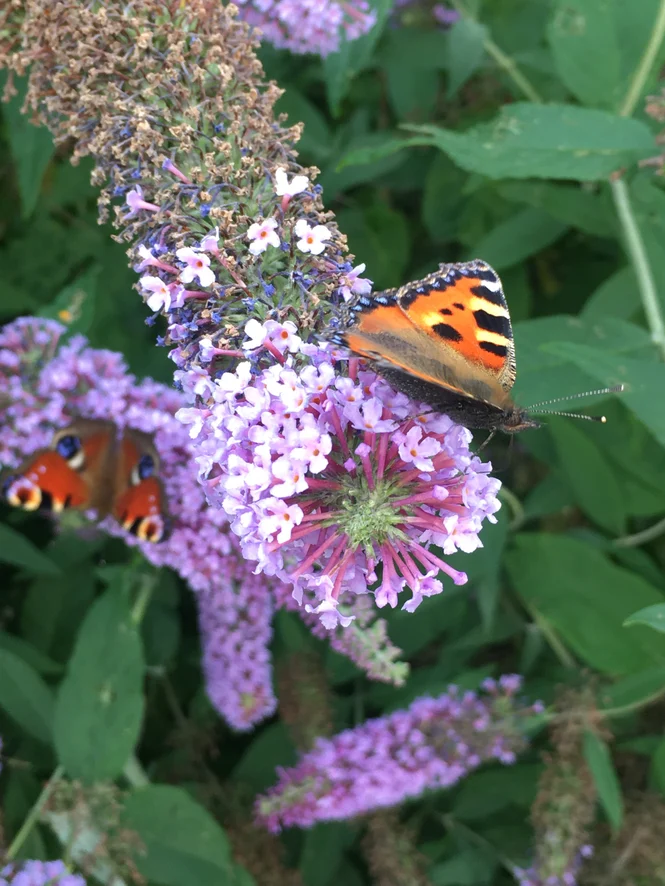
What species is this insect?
Aglais urticae
